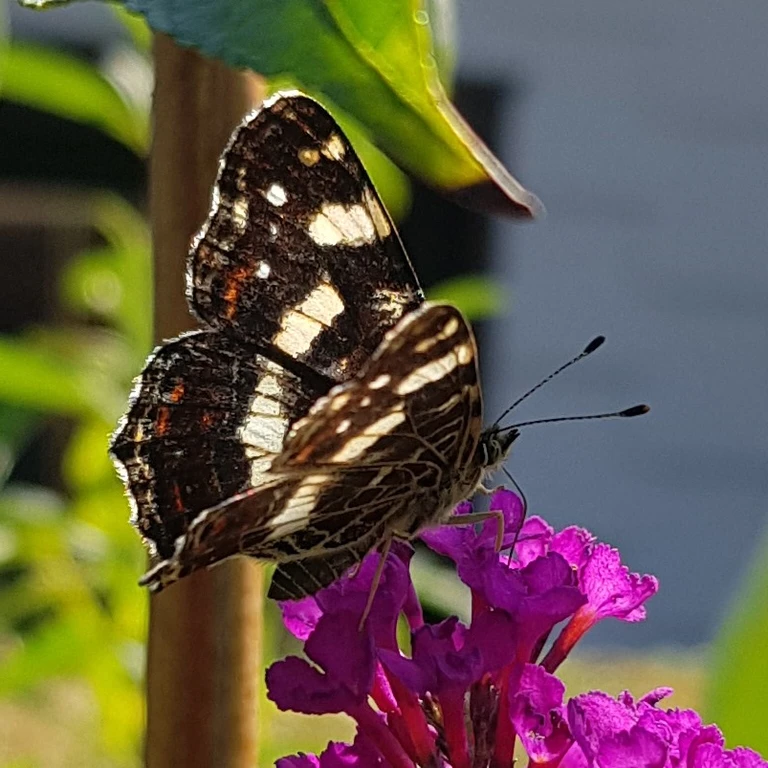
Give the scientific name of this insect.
Araschnia levana
